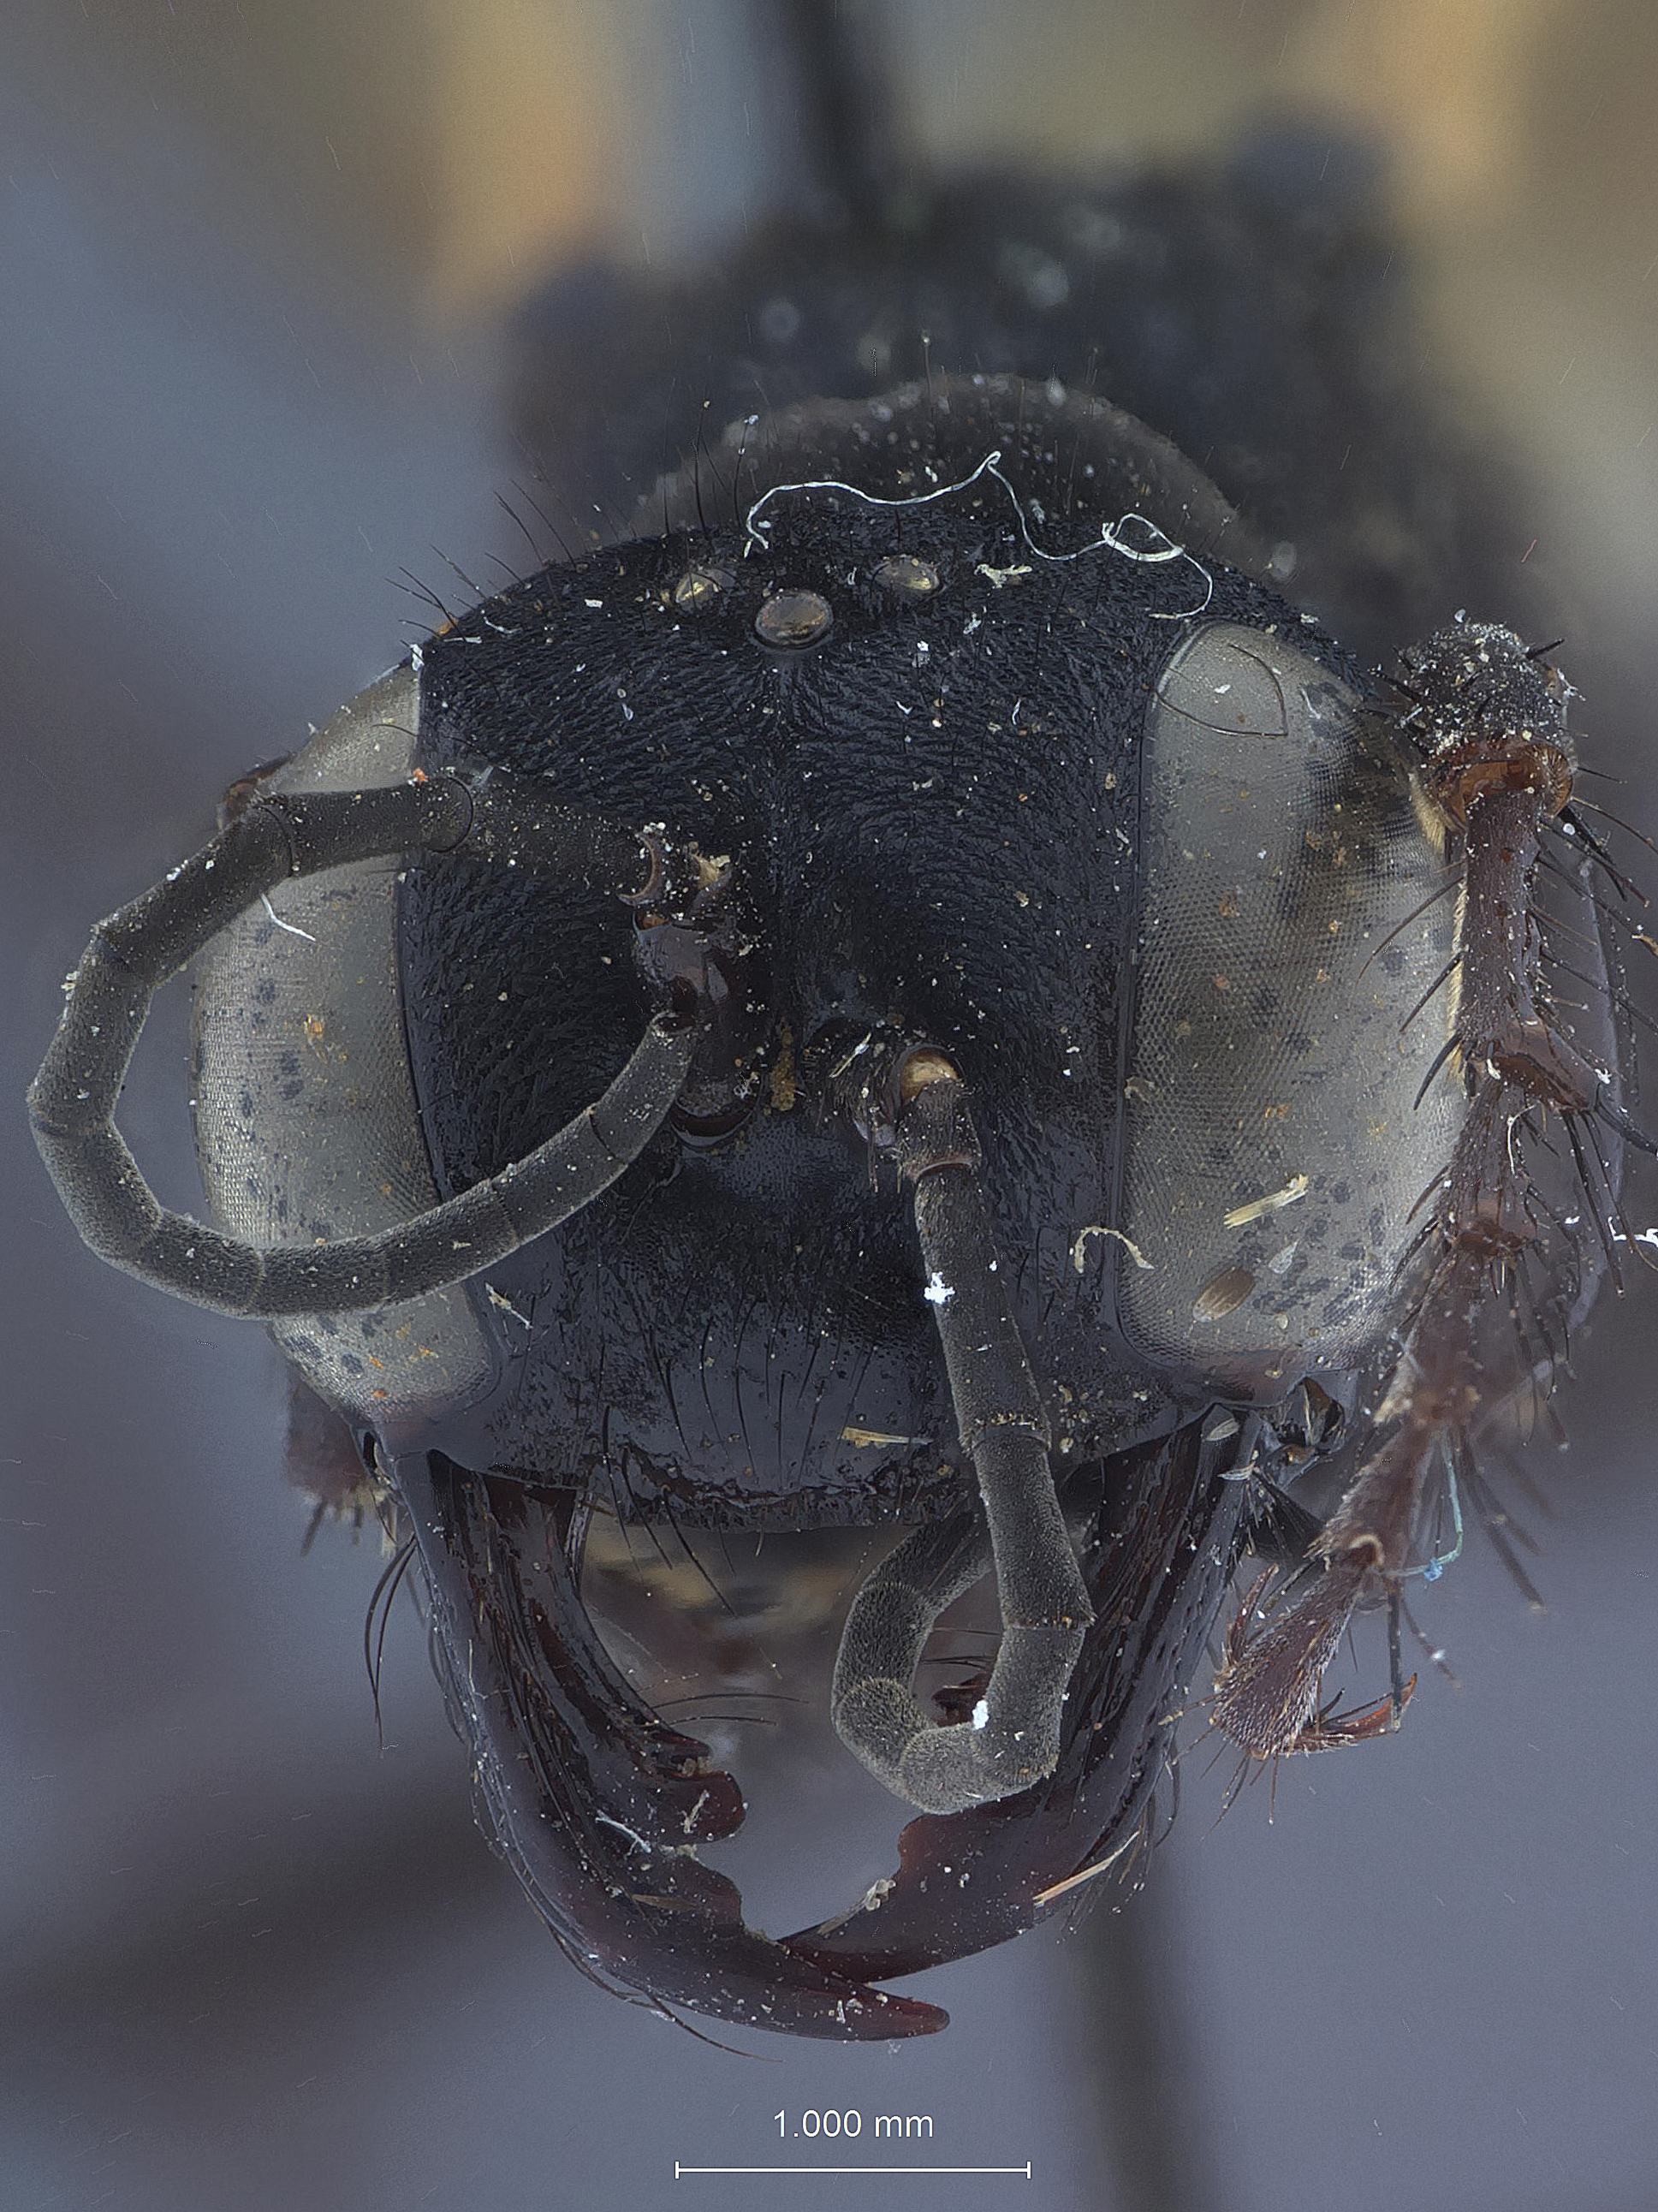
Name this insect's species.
Sphex nigropilosus
